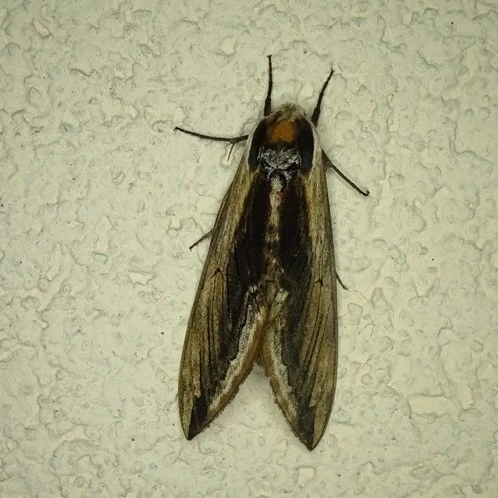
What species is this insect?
Sphinx ligustri
